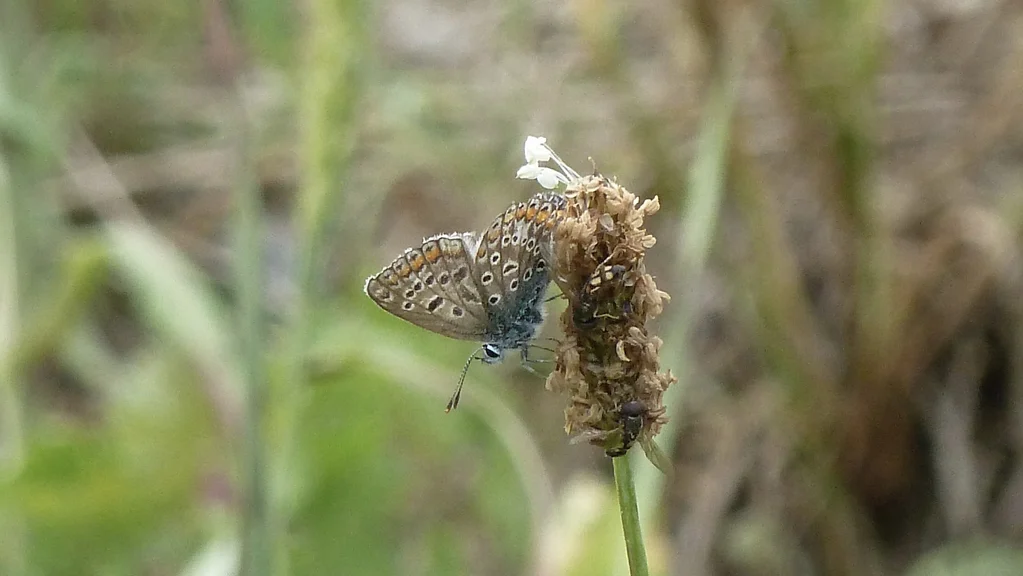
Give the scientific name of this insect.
Polyommatus icarus
